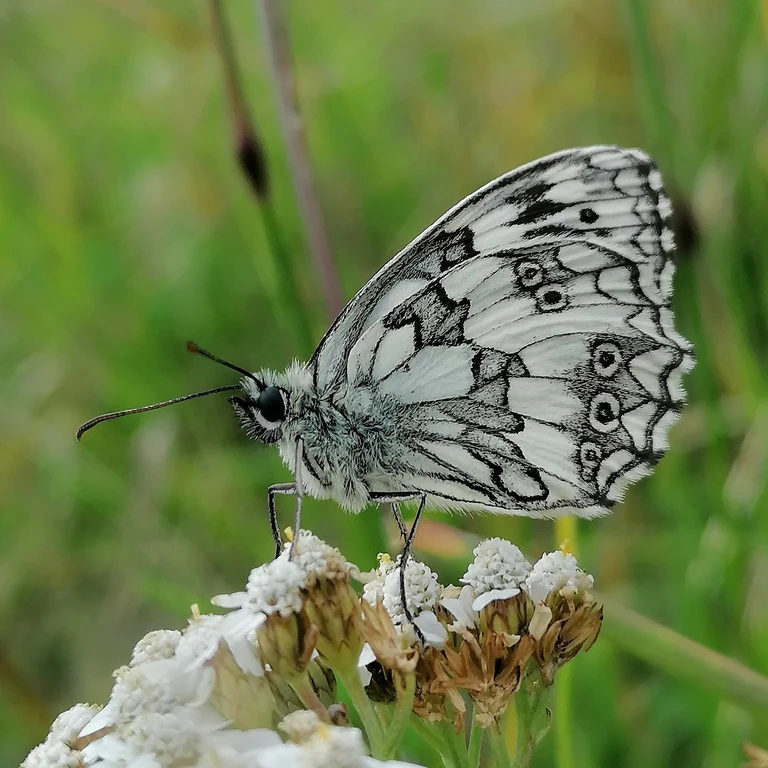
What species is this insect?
Melanargia galathea
